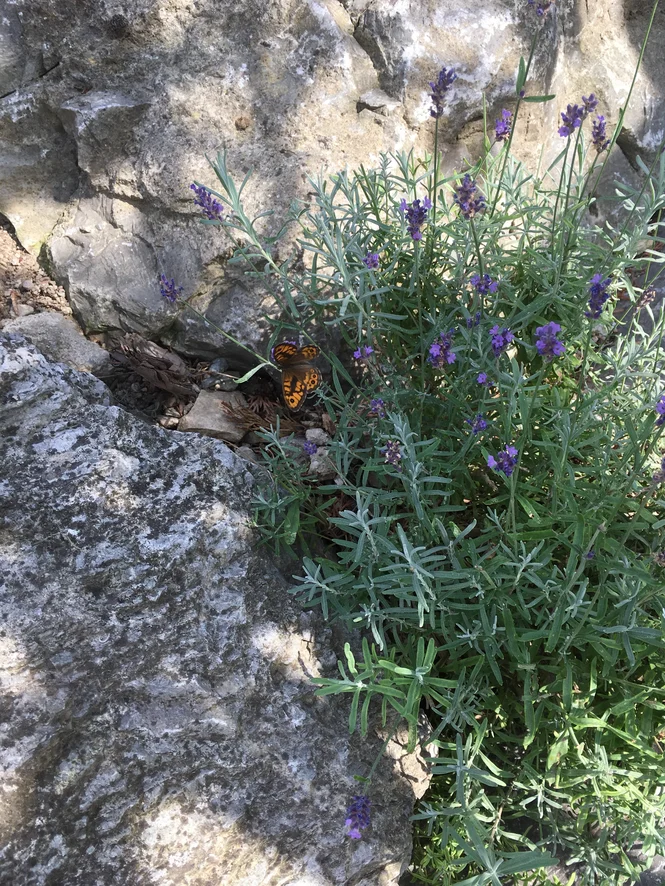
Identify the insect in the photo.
Lasiommata megera (also Pararge megera)
